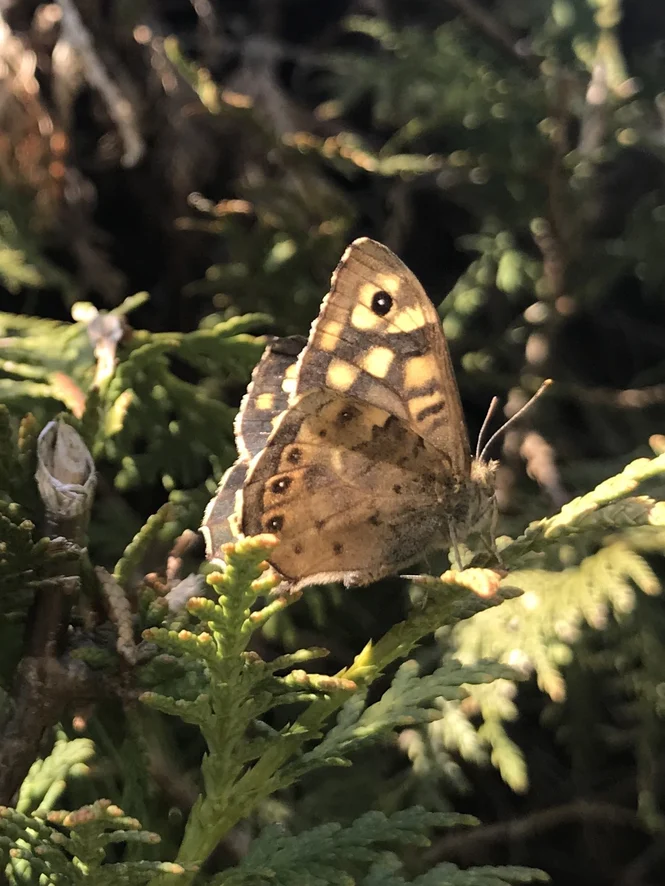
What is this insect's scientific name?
Pararge aegeria
